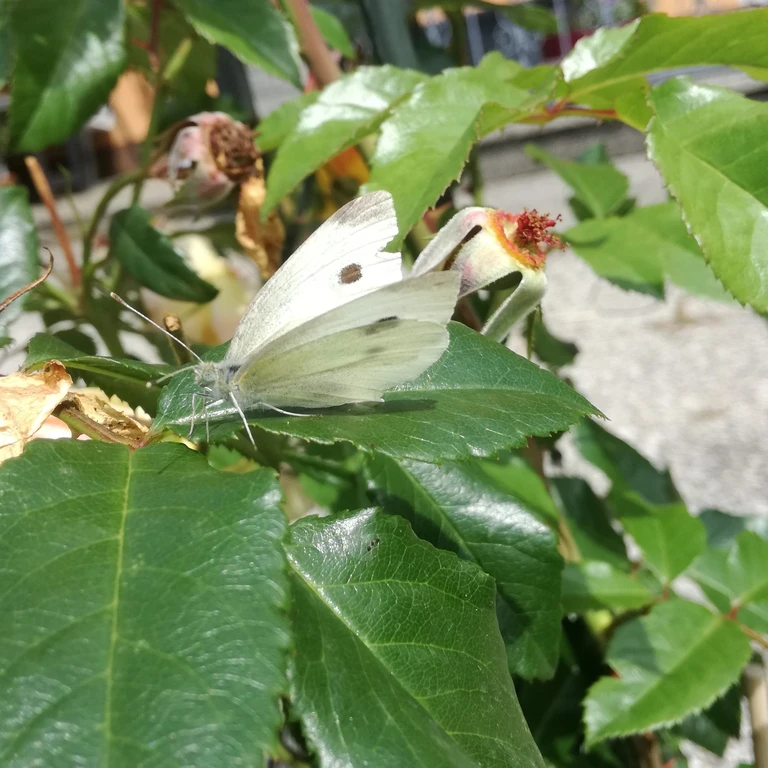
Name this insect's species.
Pieris rapae
